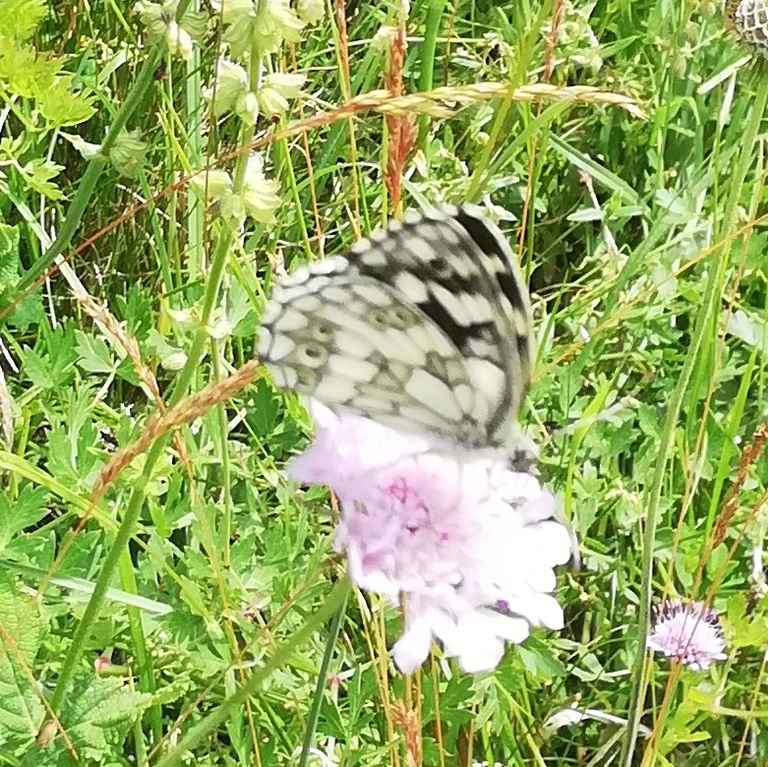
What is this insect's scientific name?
Melanargia galathea
